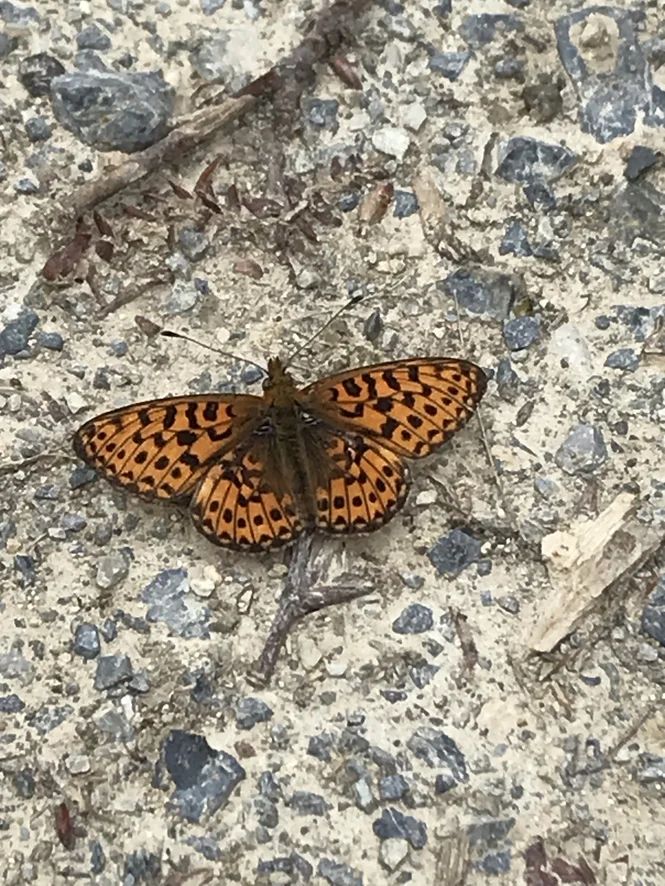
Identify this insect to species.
Boloria euphrosyne (also Clossiana euphrosyne)
